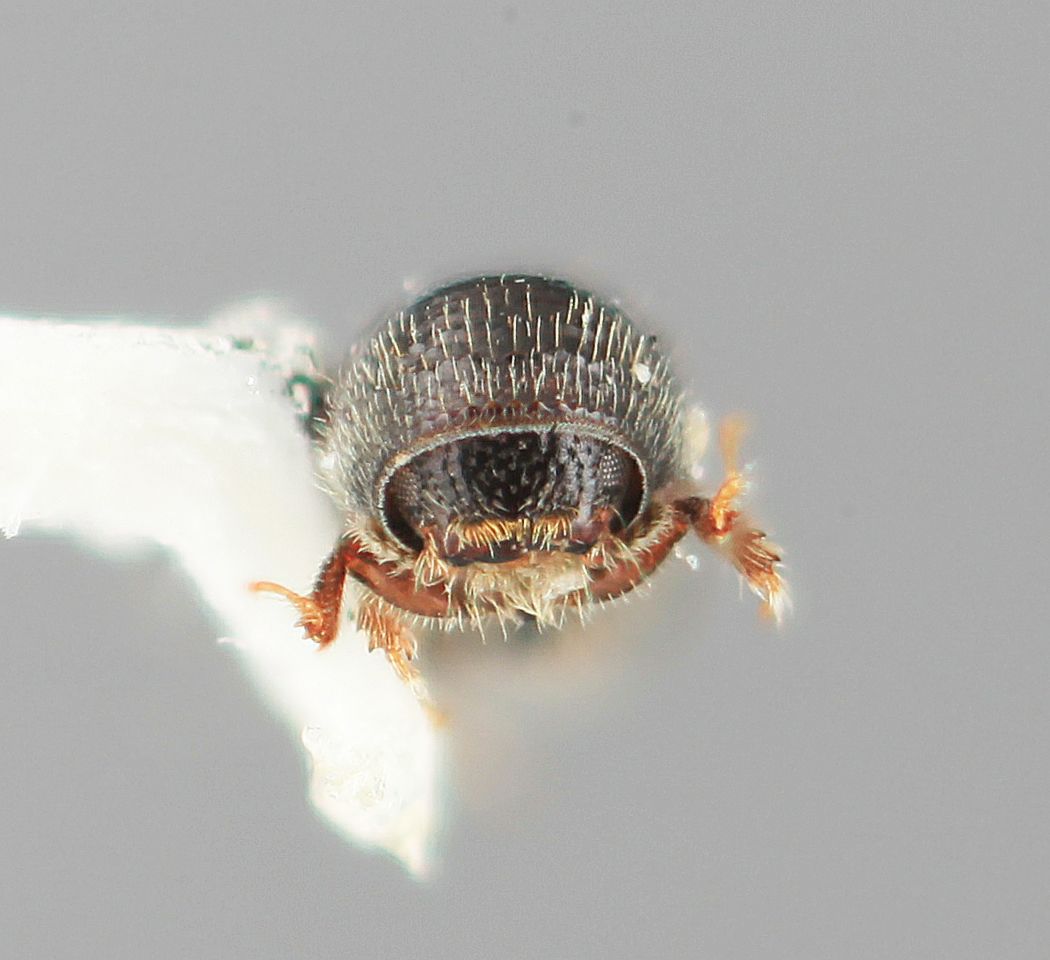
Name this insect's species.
Pityophthorus eucracens
